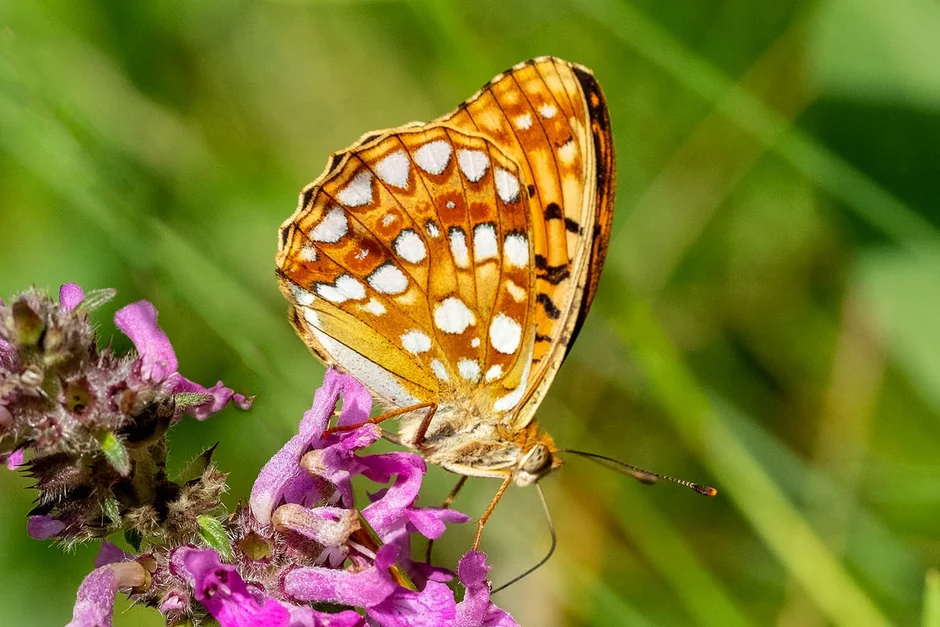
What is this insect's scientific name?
Fabriciana adippe
